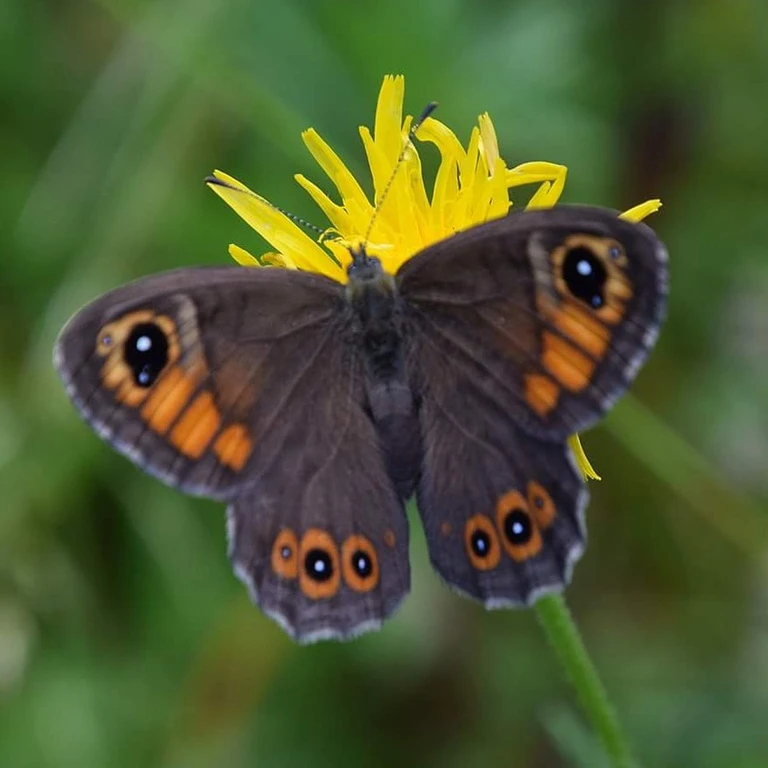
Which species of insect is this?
Lasiommata maera (also Pararge maera)
